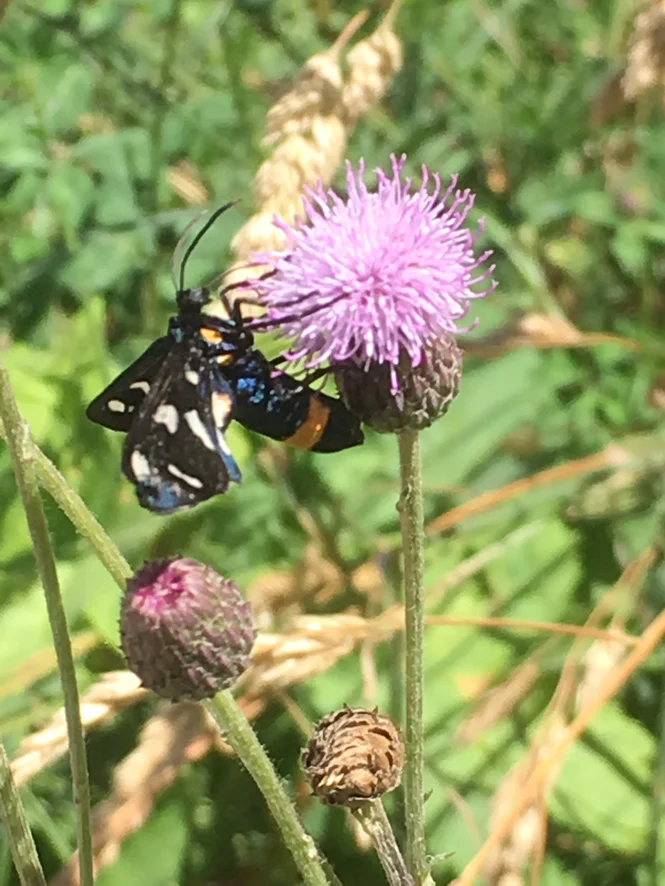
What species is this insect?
Amata phegea
